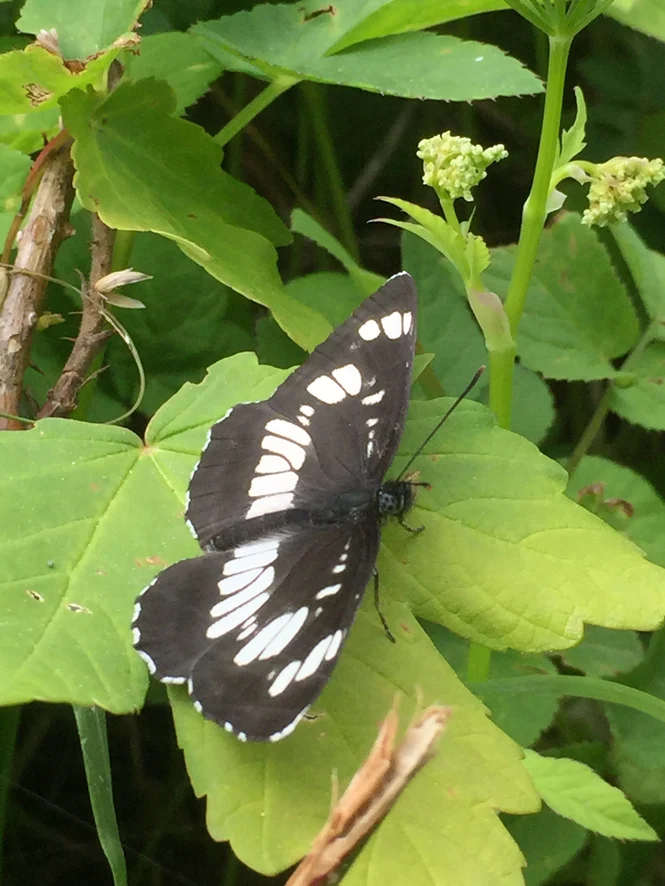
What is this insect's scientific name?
Neptis rivularis
